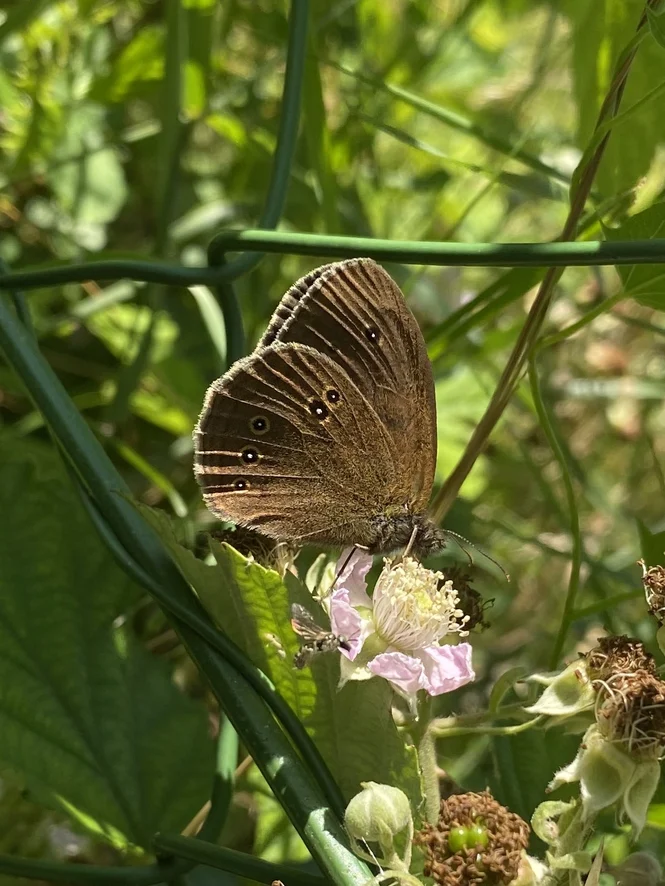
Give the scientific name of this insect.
Aphantopus hyperantus
